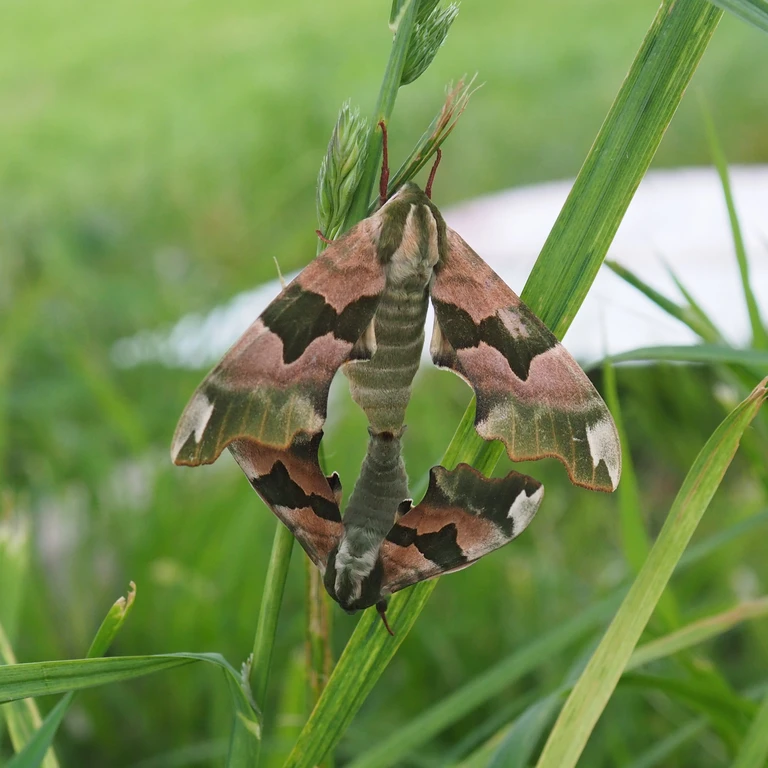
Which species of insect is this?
Mimas tiliae
